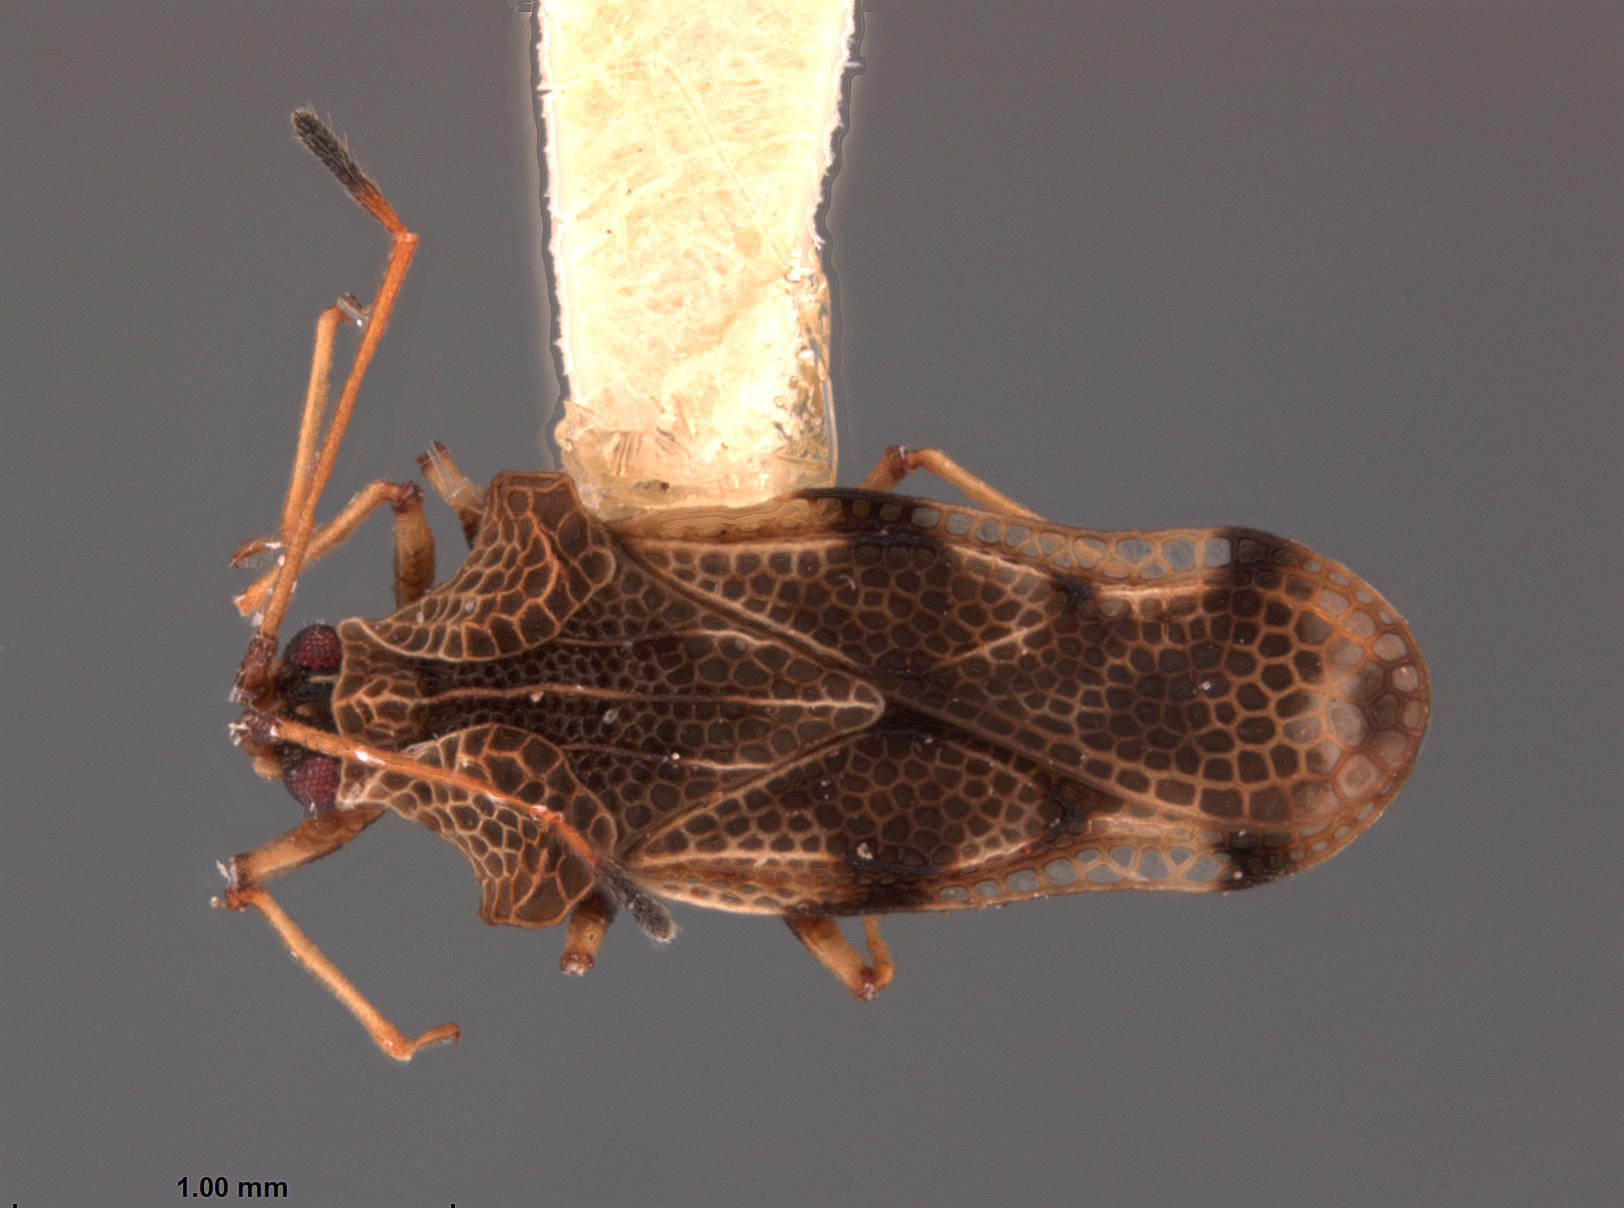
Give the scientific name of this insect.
Cysteochila idonea
